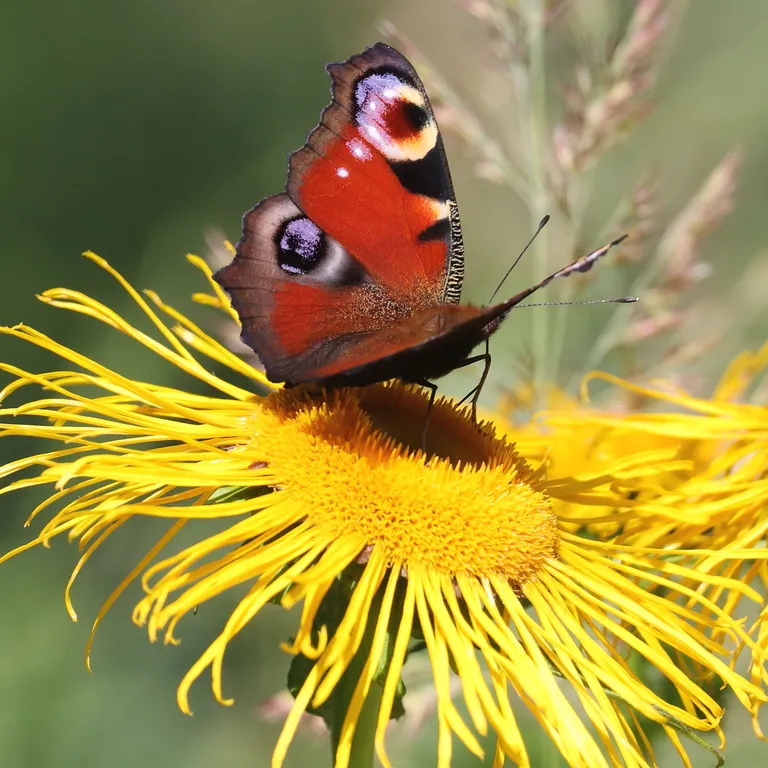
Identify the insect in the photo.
Aglais io
